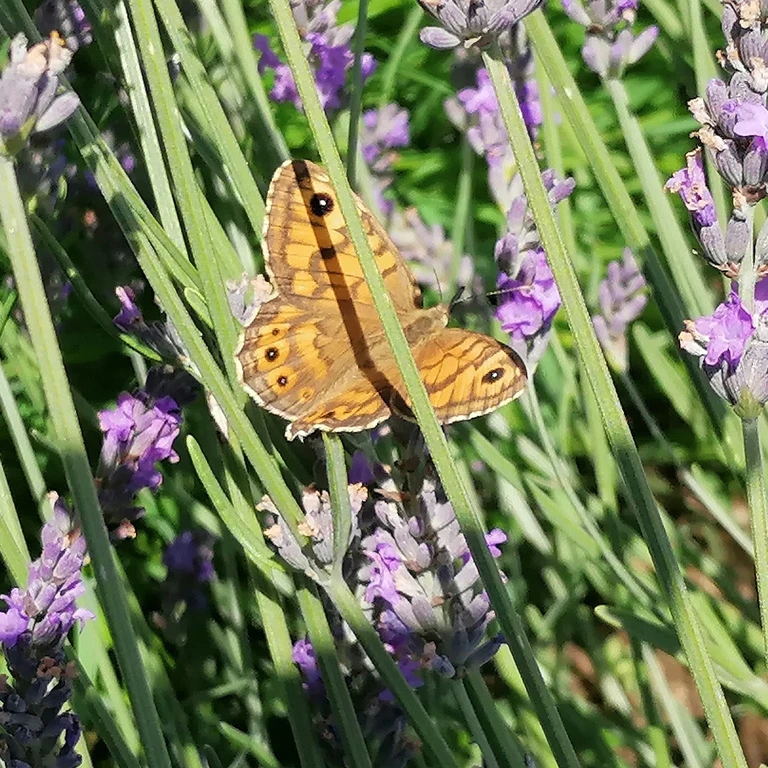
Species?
Lasiommata megera (also Pararge megera)
